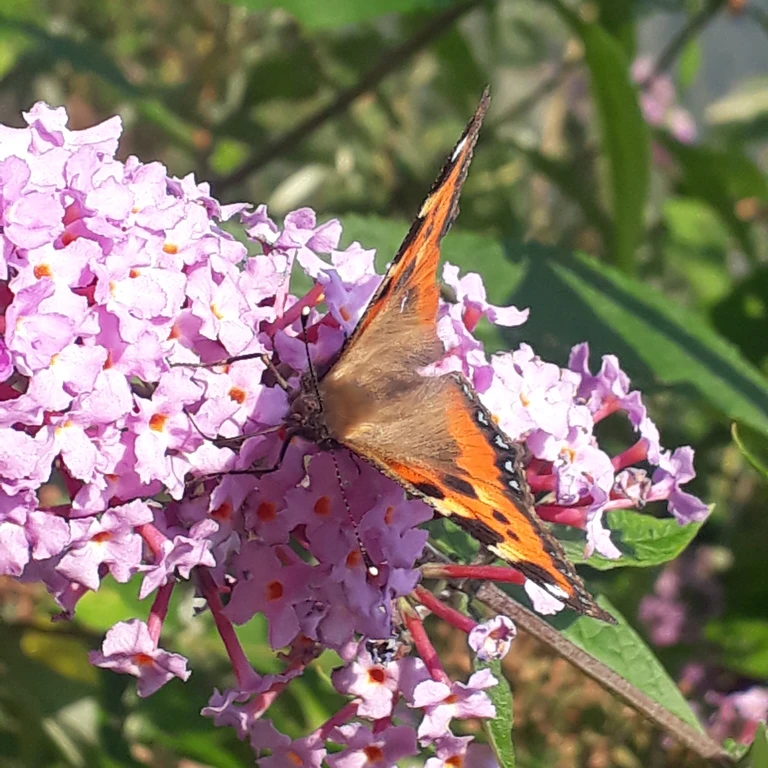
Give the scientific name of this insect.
Aglais urticae
